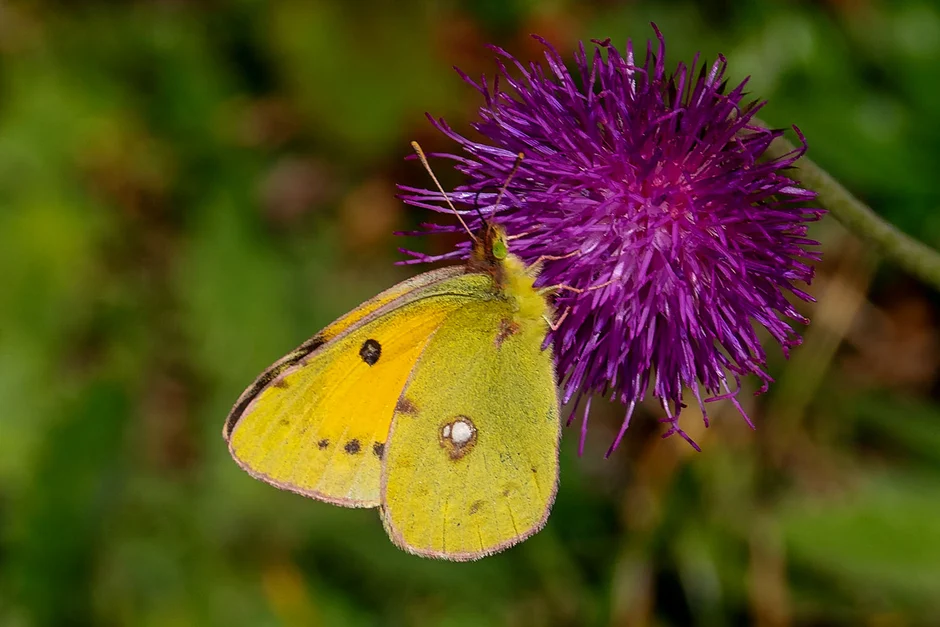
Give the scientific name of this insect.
Colias croceus
